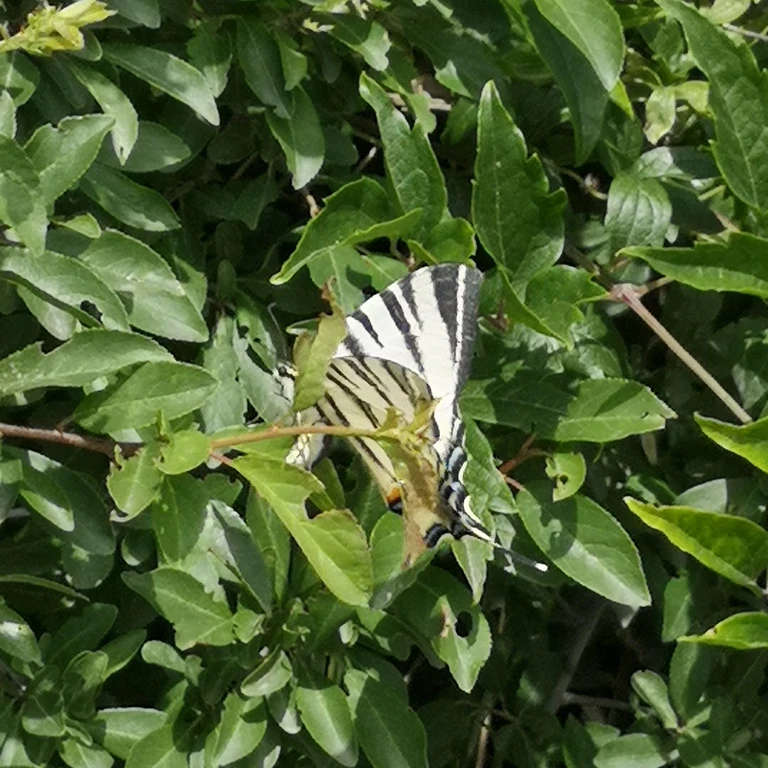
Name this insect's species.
Iphiclides podalirius
